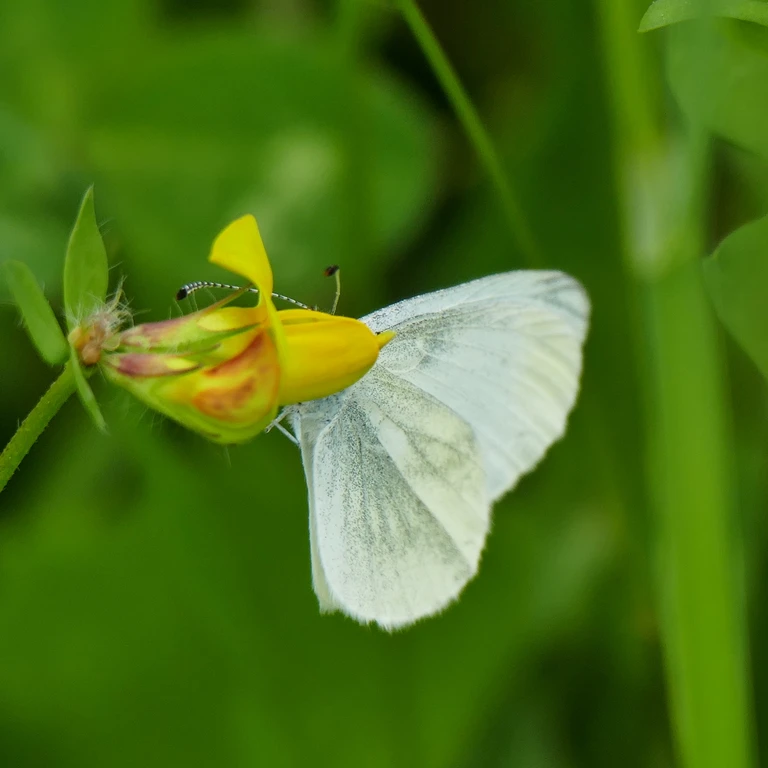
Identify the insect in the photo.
Leptidea sinapis/juvernica
